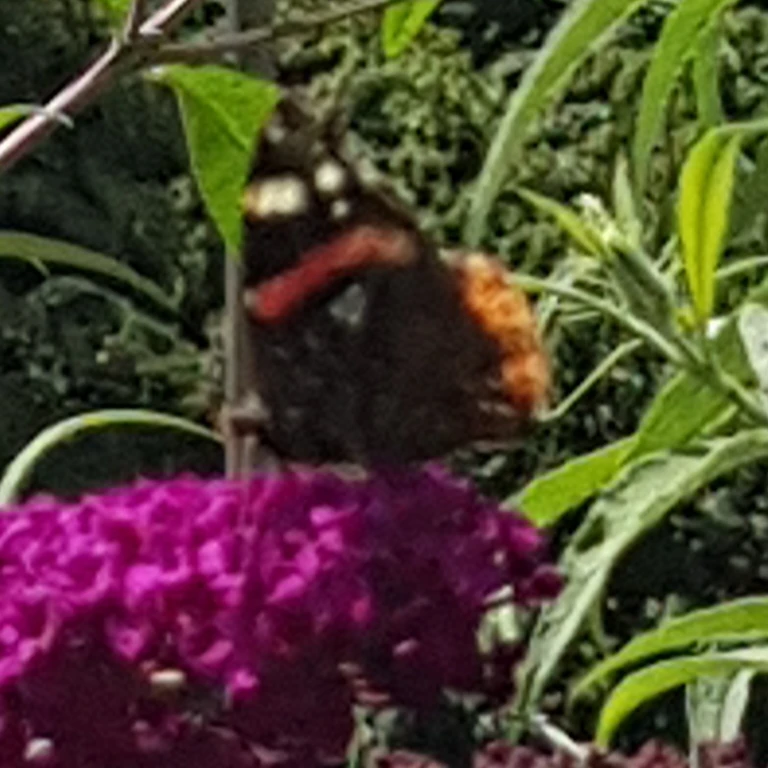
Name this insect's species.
Vanessa atalanta
